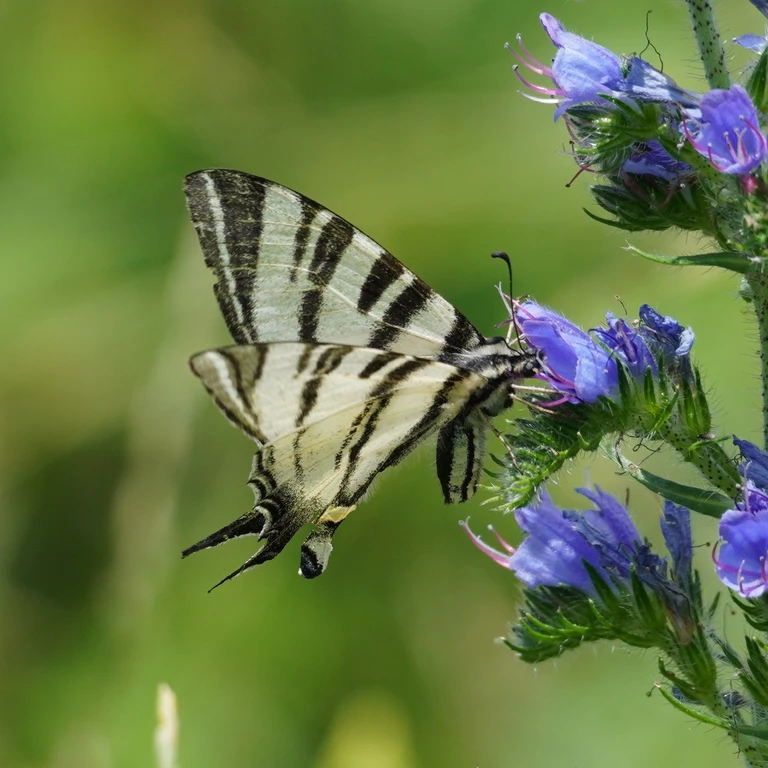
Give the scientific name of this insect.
Iphiclides podalirius
